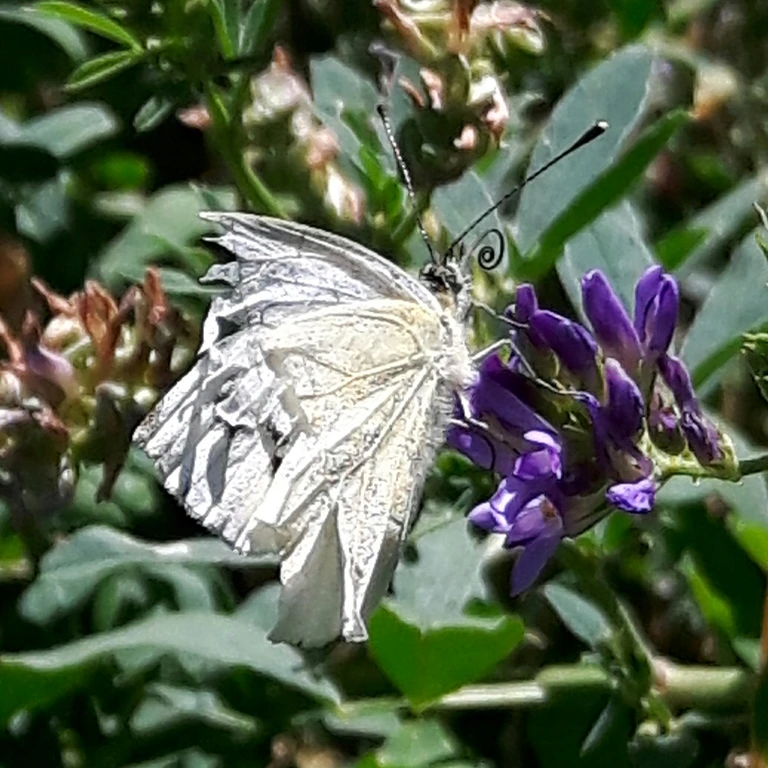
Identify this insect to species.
Pieris napi
